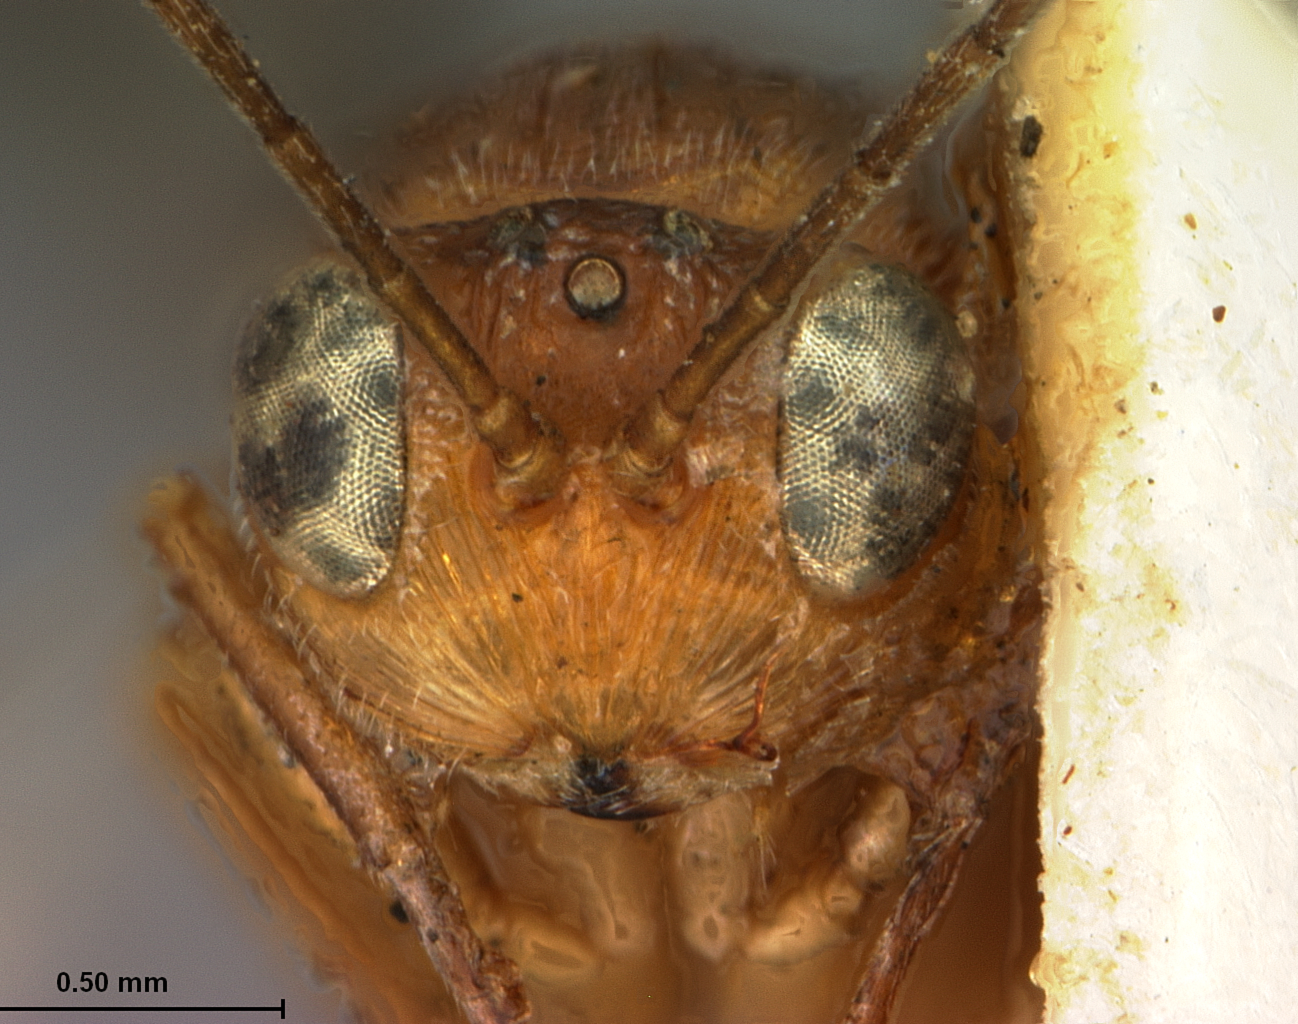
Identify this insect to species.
Ceroptres obtusilobae
